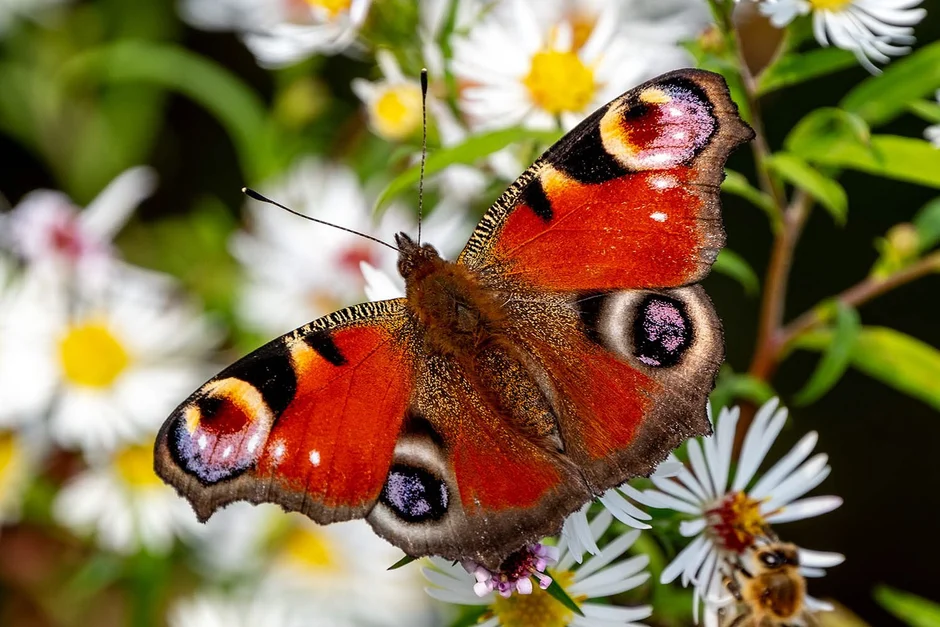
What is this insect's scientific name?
Aglais io
